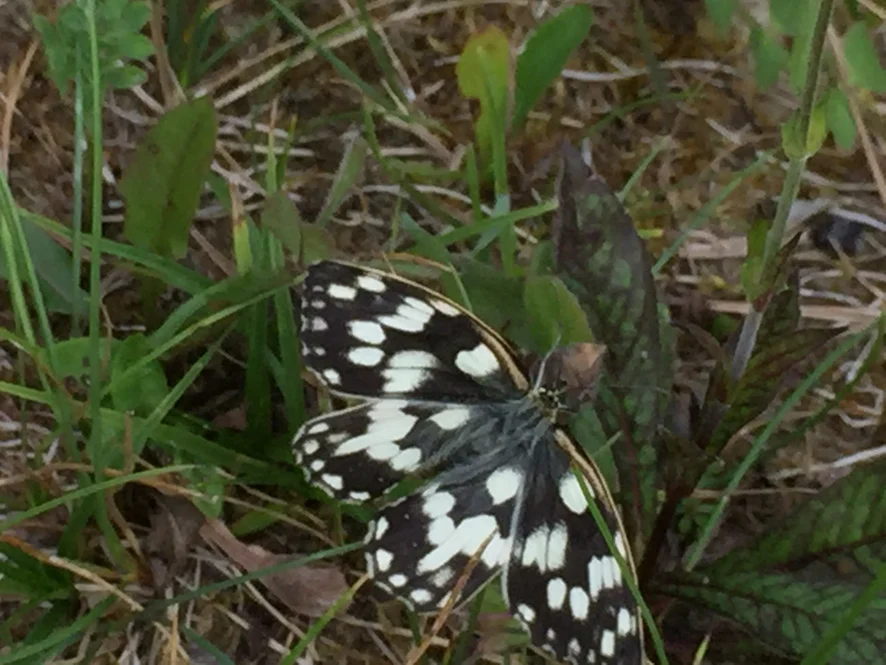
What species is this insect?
Melanargia galathea
